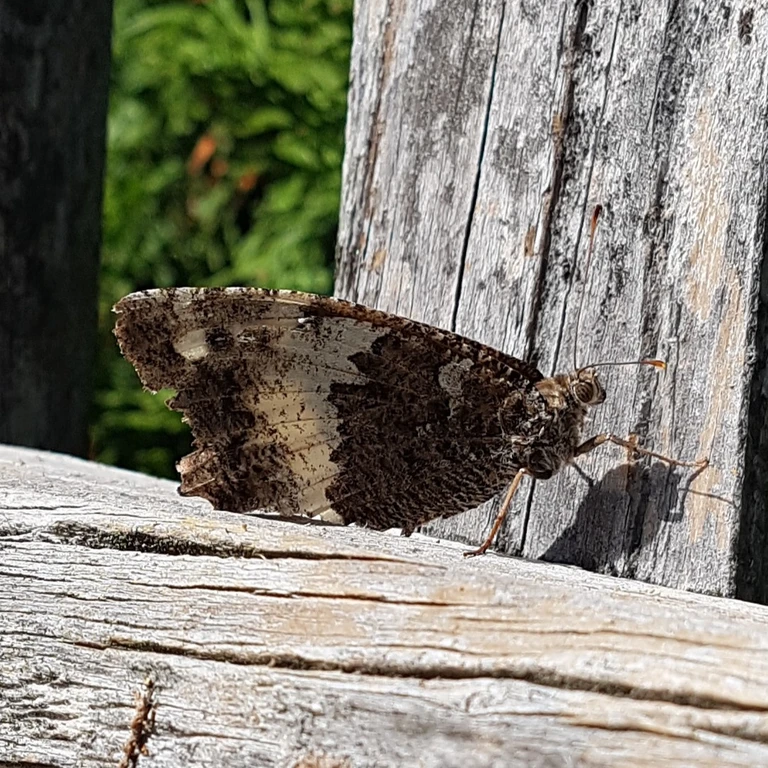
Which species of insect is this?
Brintesia circe
